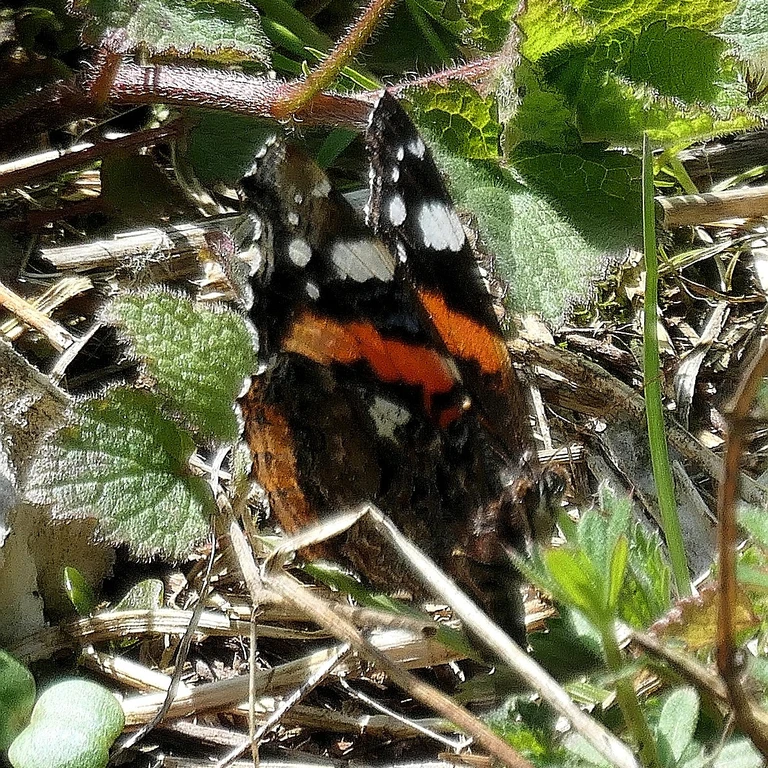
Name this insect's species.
Vanessa atalanta
